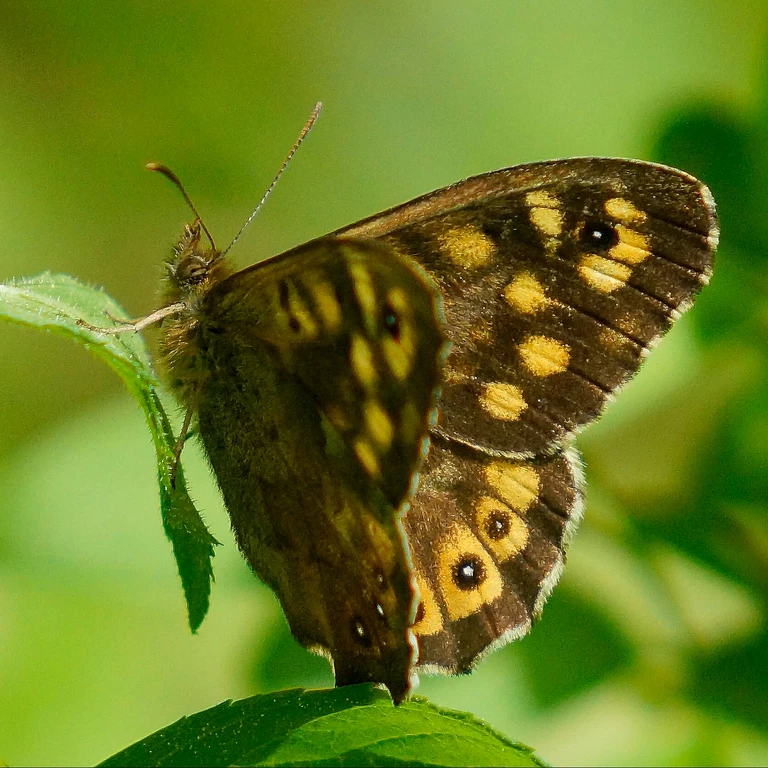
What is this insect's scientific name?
Pararge aegeria
